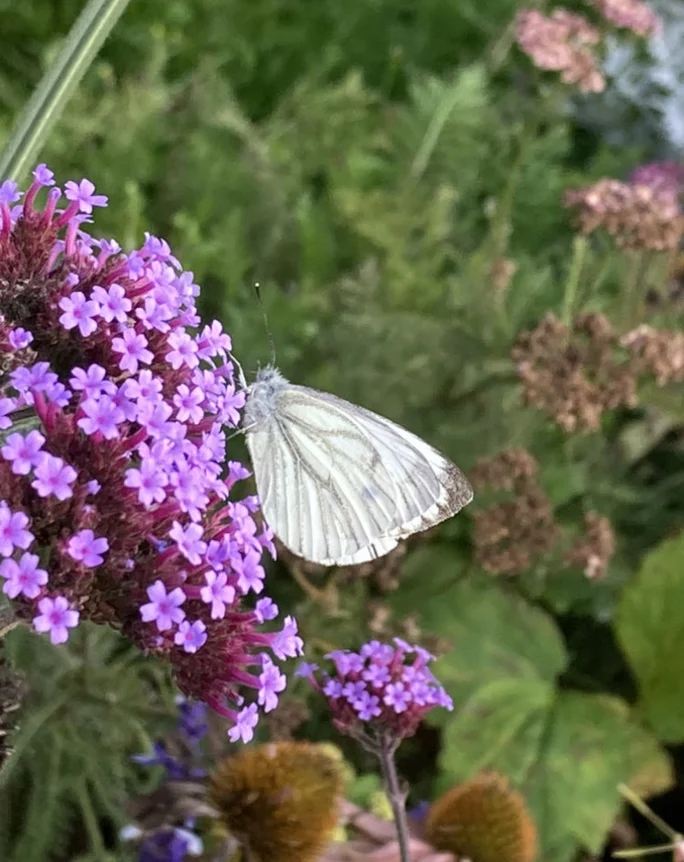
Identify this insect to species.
Pieris napi
